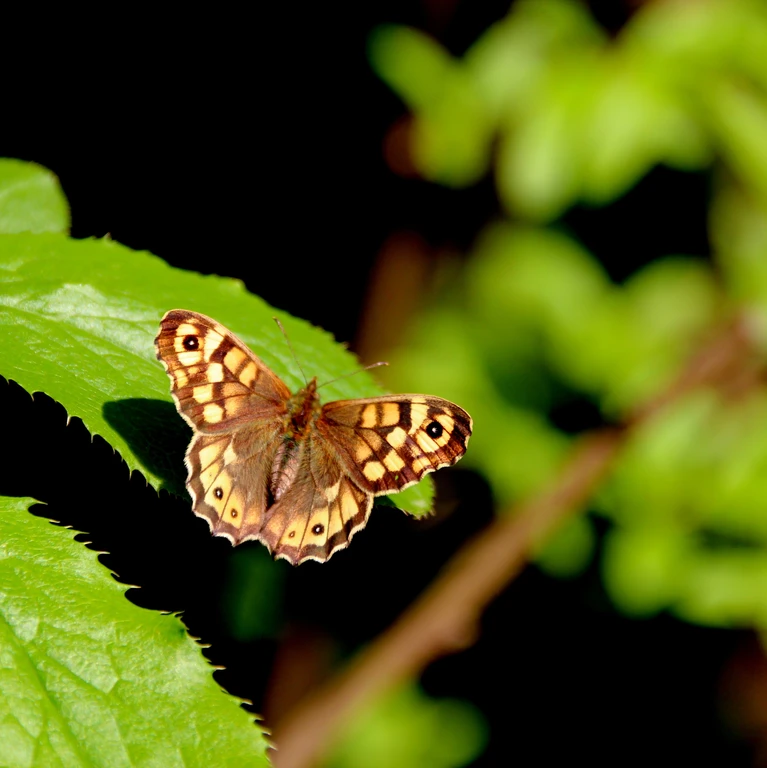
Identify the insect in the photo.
Pararge aegeria
